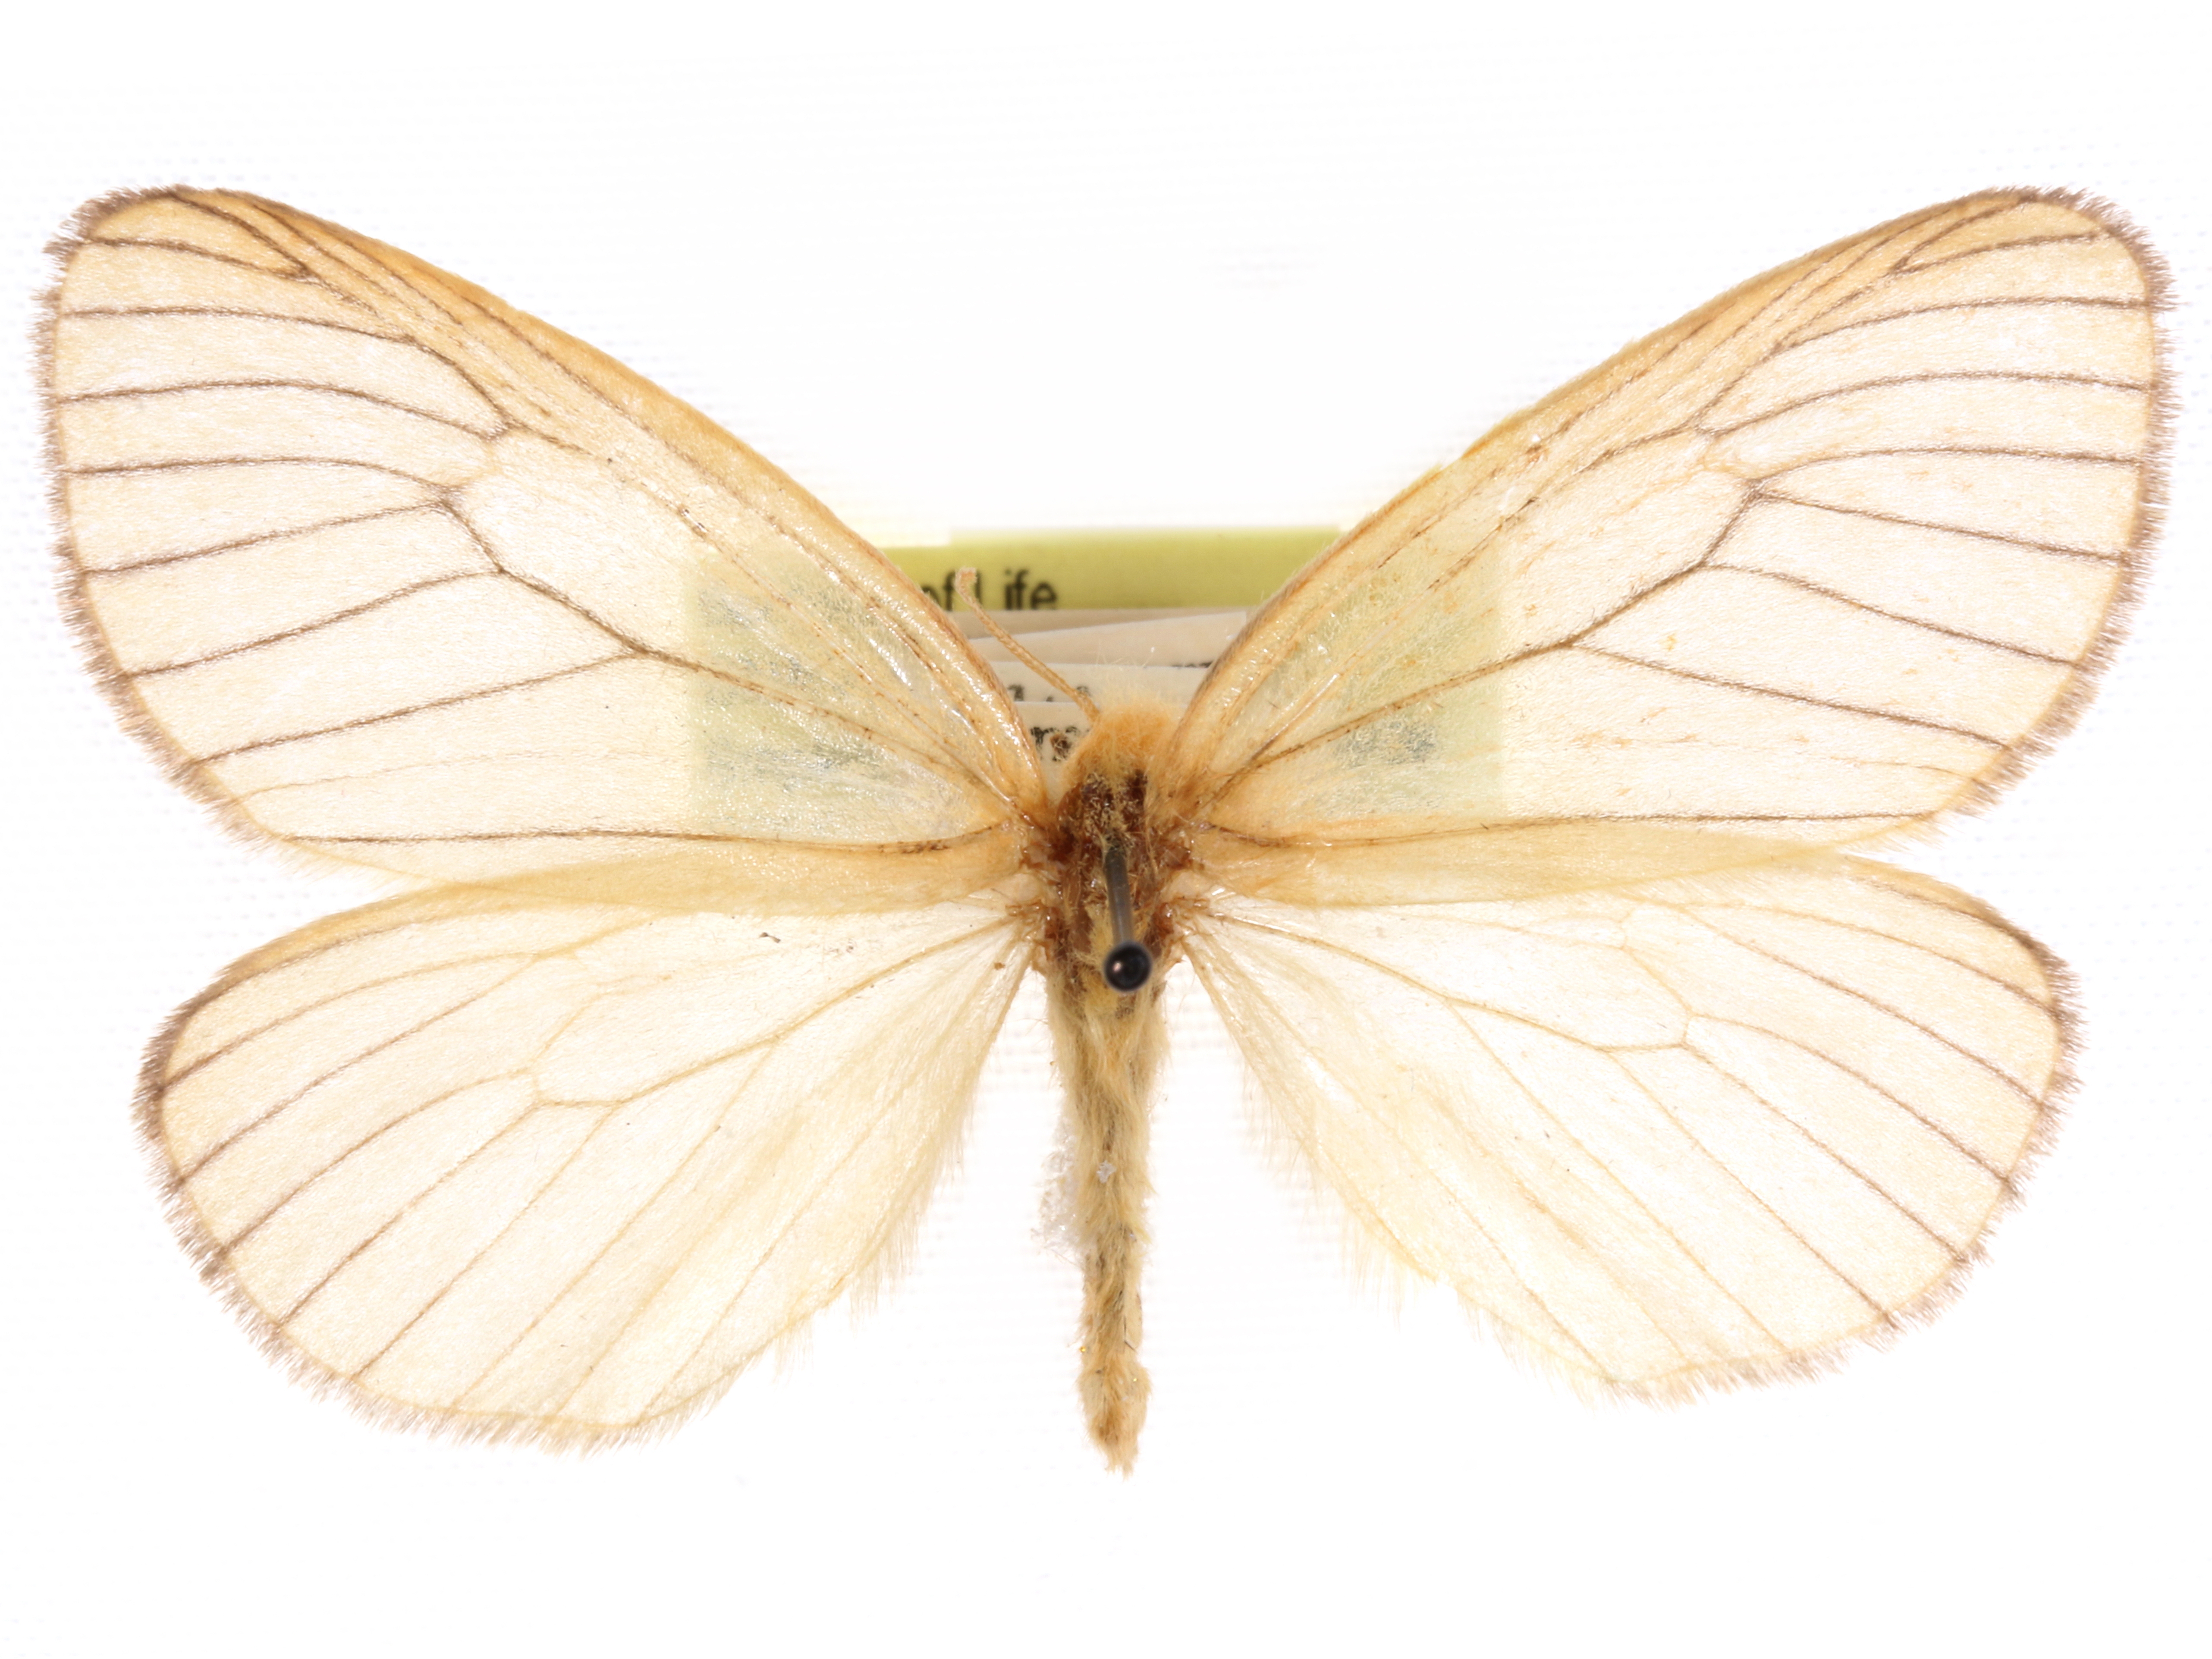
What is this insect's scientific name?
Thymara flavescens
